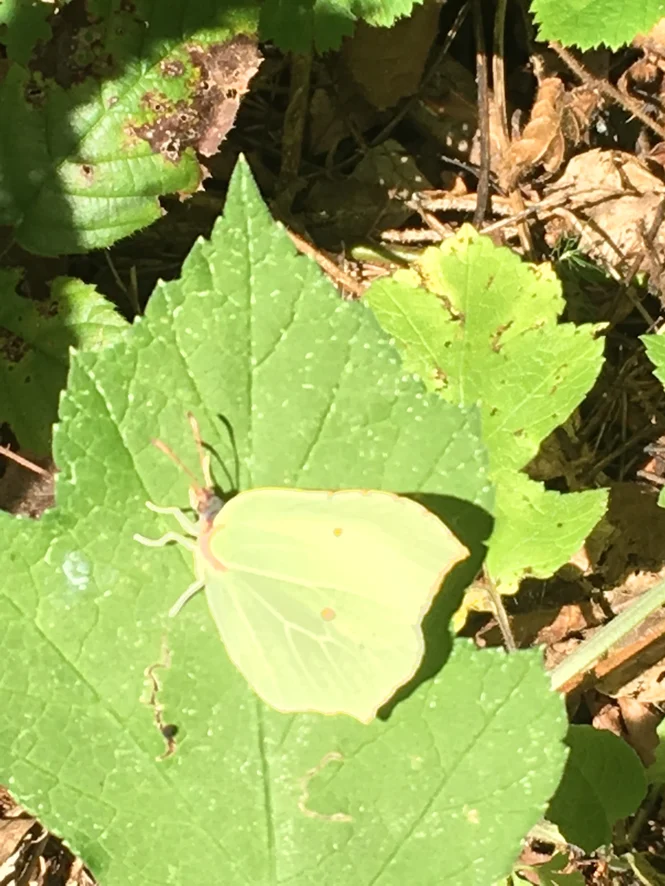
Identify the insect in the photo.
Gonepteryx rhamni
